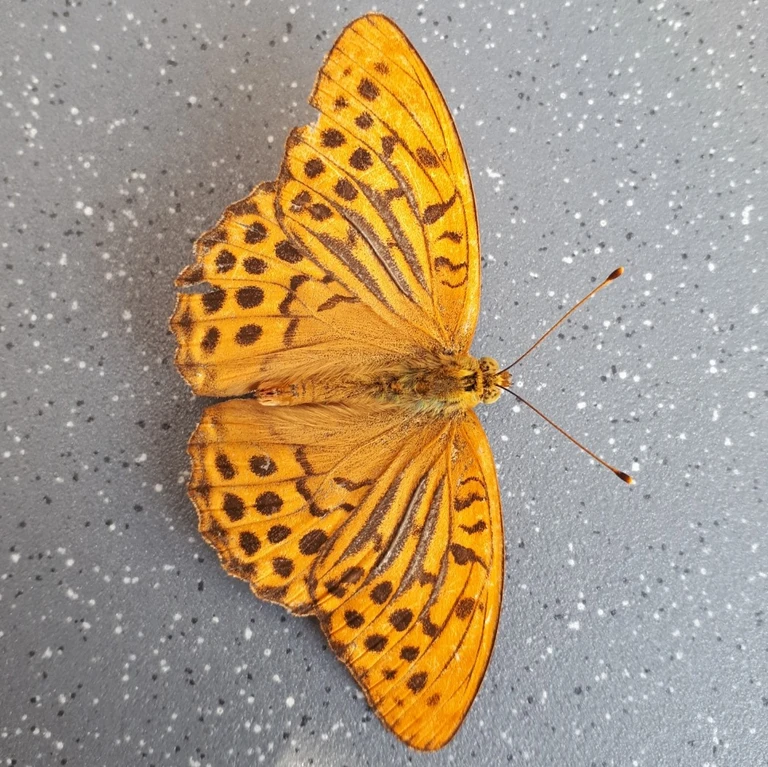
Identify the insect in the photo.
Argynnis paphia
